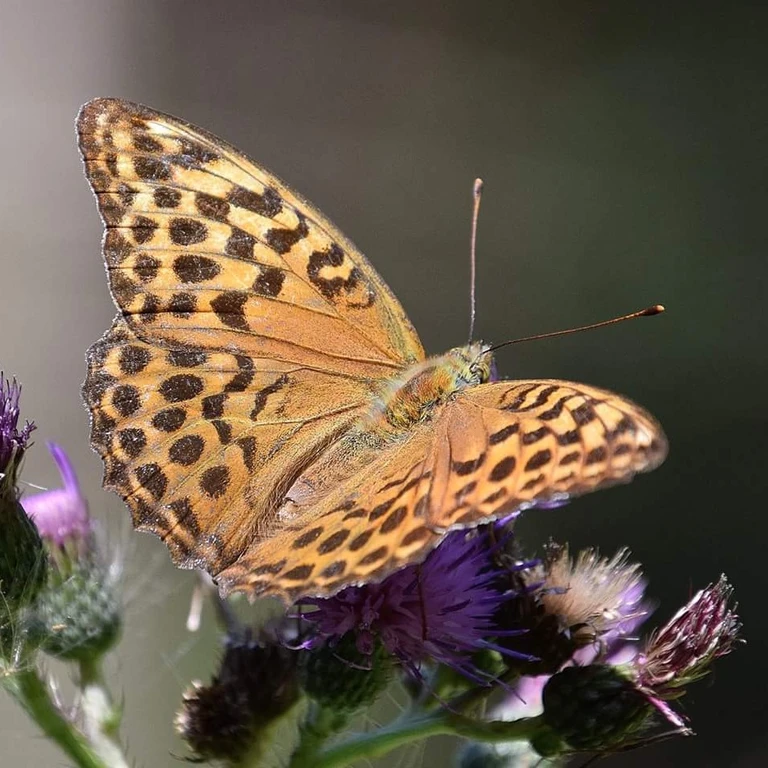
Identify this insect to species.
Argynnis paphia
